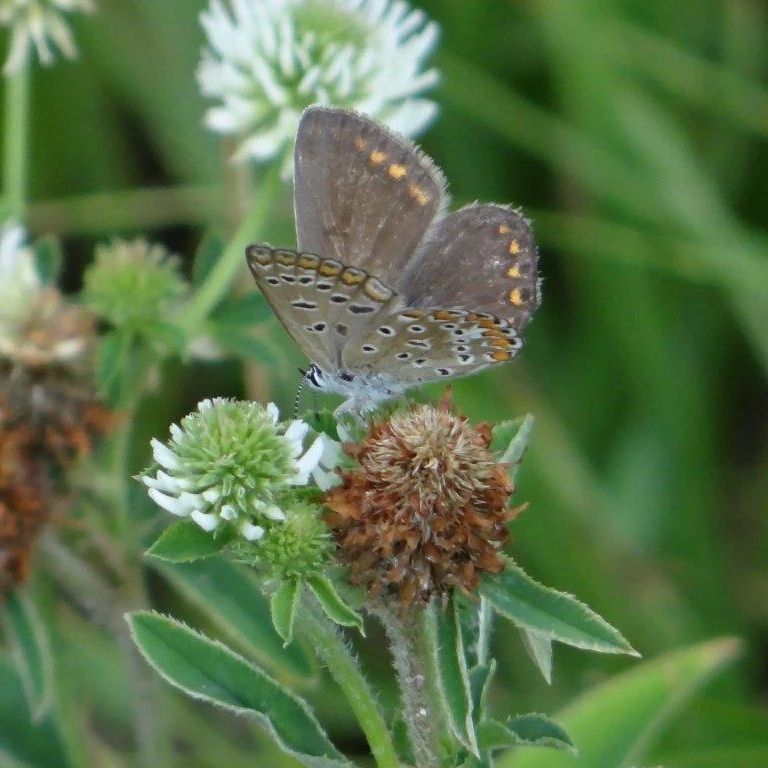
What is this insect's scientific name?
Polyommatus icarus
